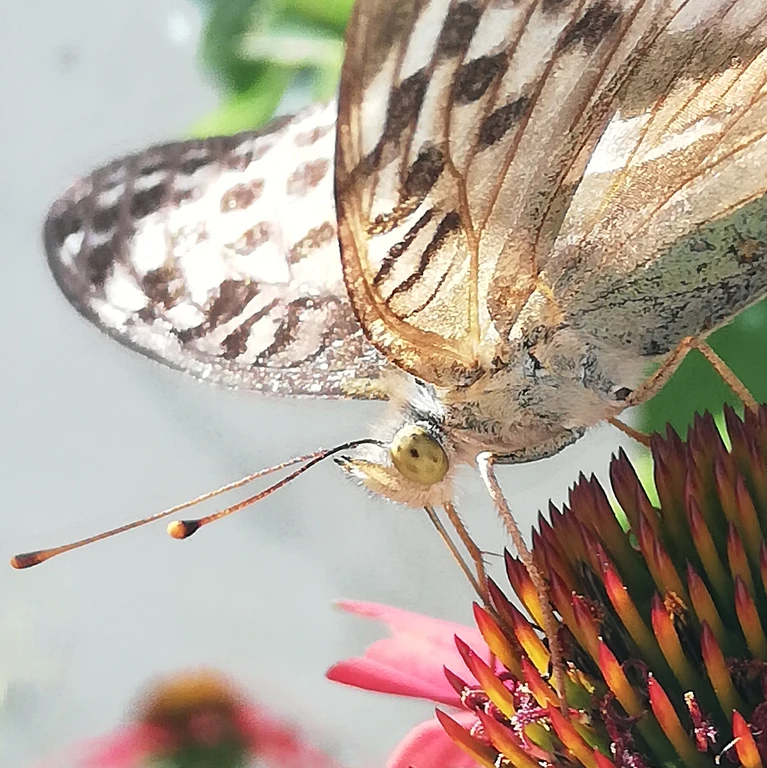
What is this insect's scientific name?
Argynnis paphia
